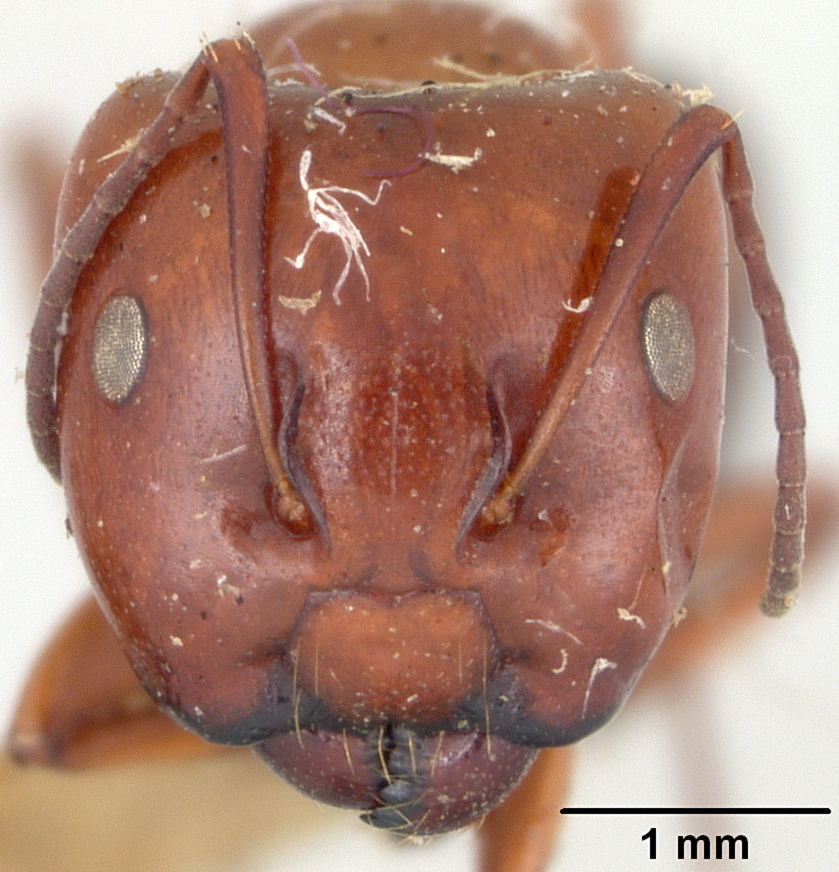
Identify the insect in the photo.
Camponotus sayi
